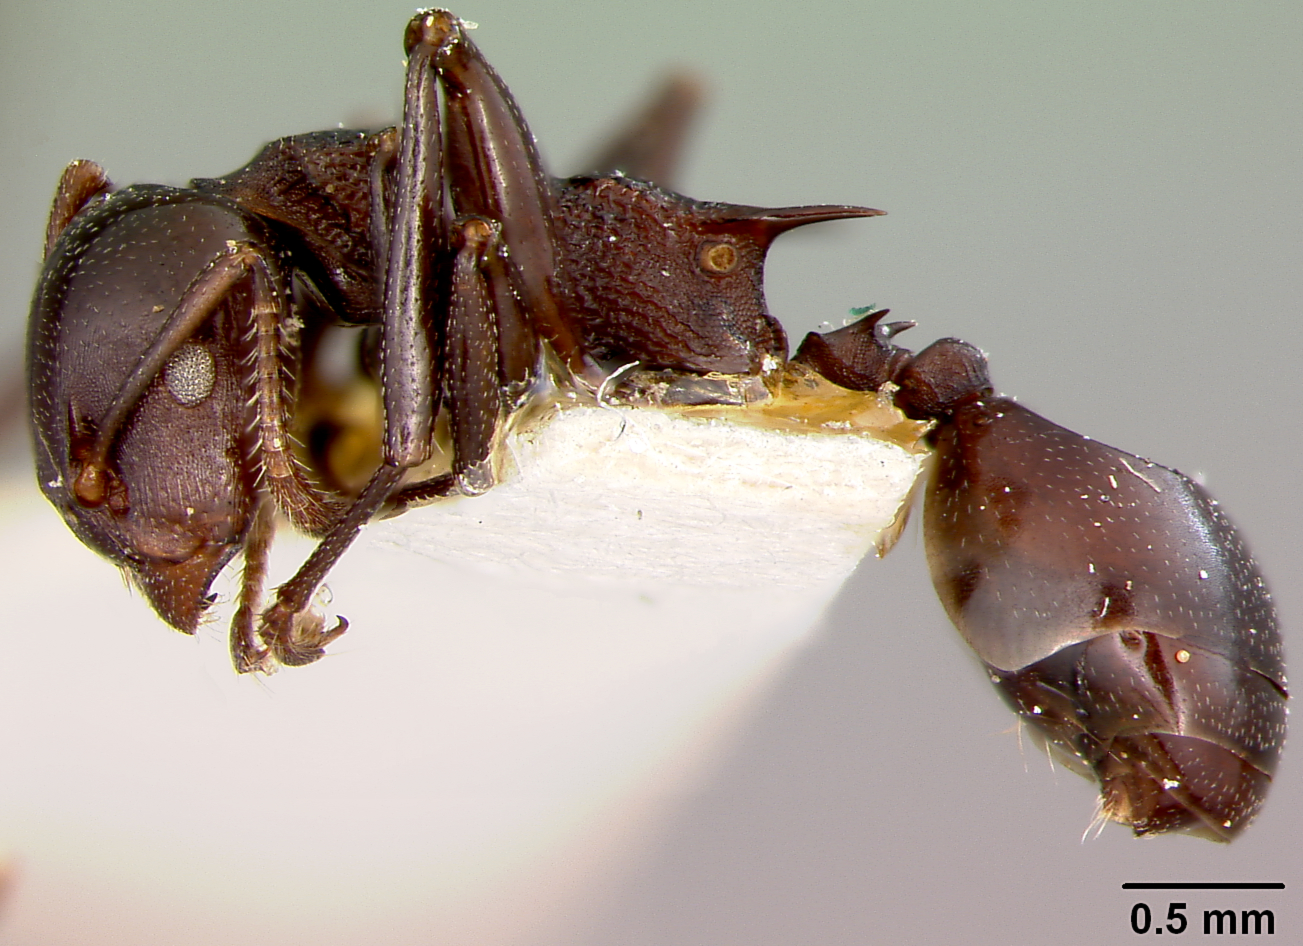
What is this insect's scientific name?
Atopomyrmex mocquerysi
